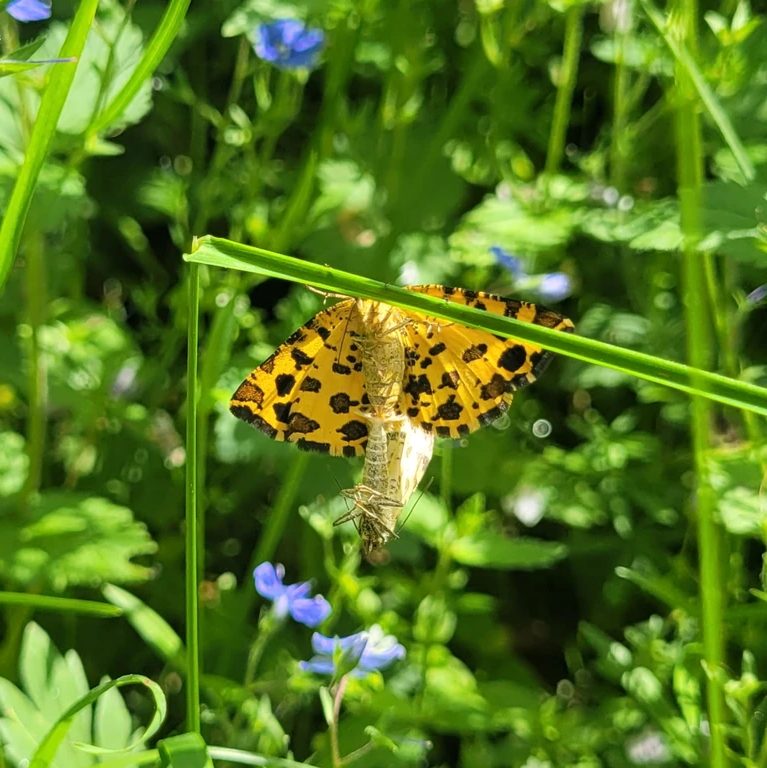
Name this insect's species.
Pseudopanthera macularia
